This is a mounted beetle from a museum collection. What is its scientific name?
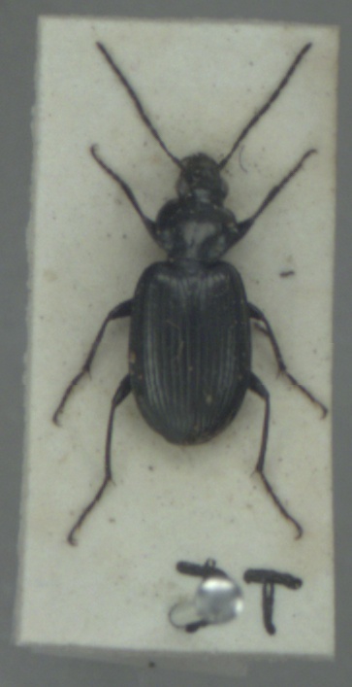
Agonum viduum
